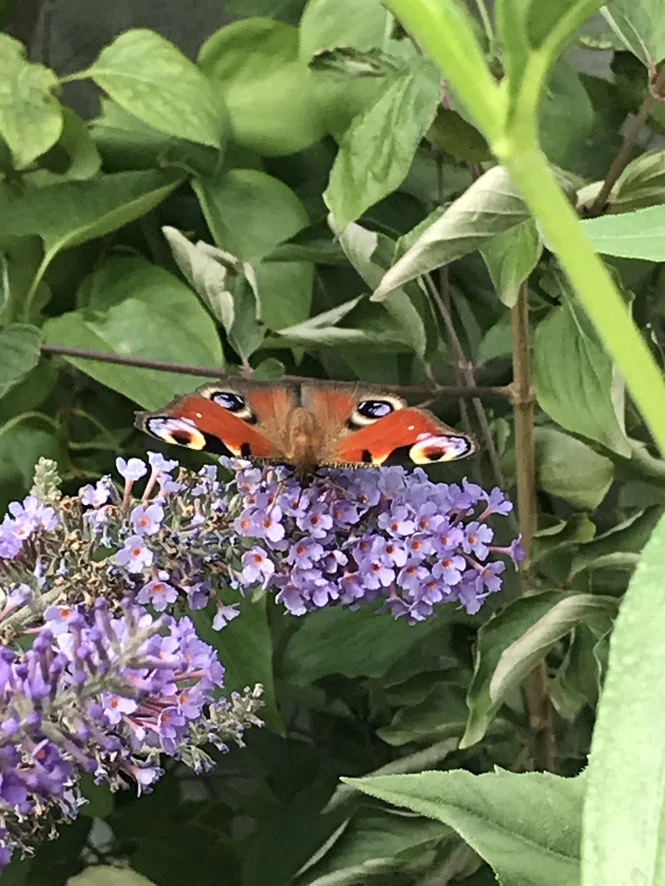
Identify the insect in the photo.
Aglais io
